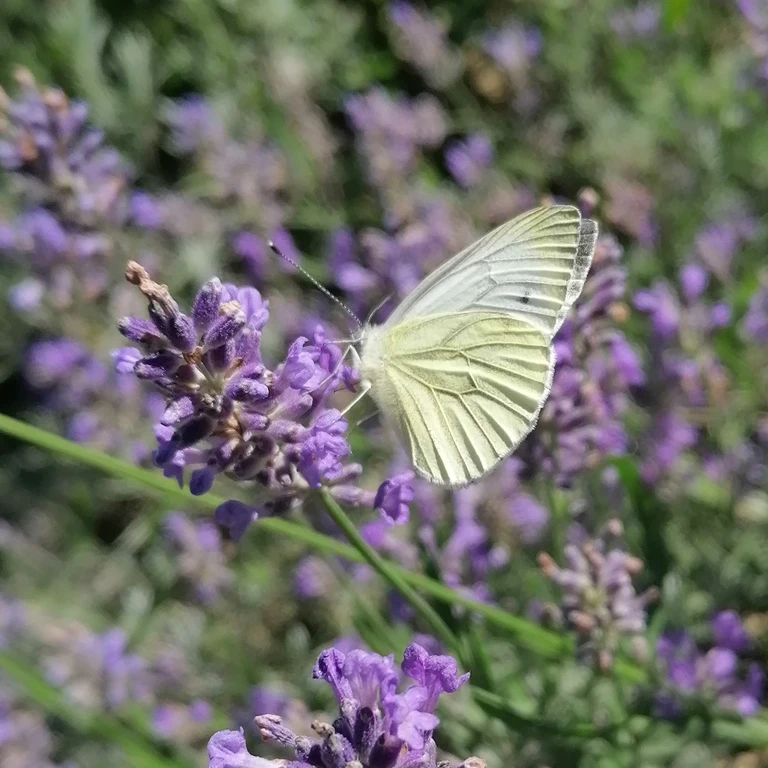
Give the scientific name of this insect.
Pieris napi
